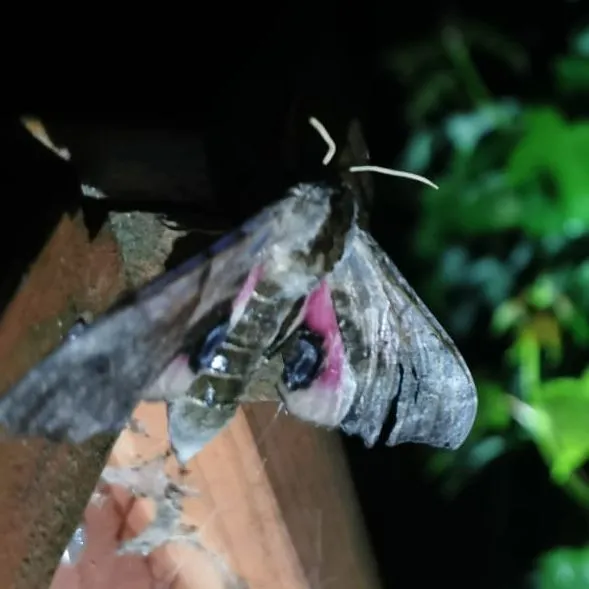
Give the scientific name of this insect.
Smerinthus ocellata
